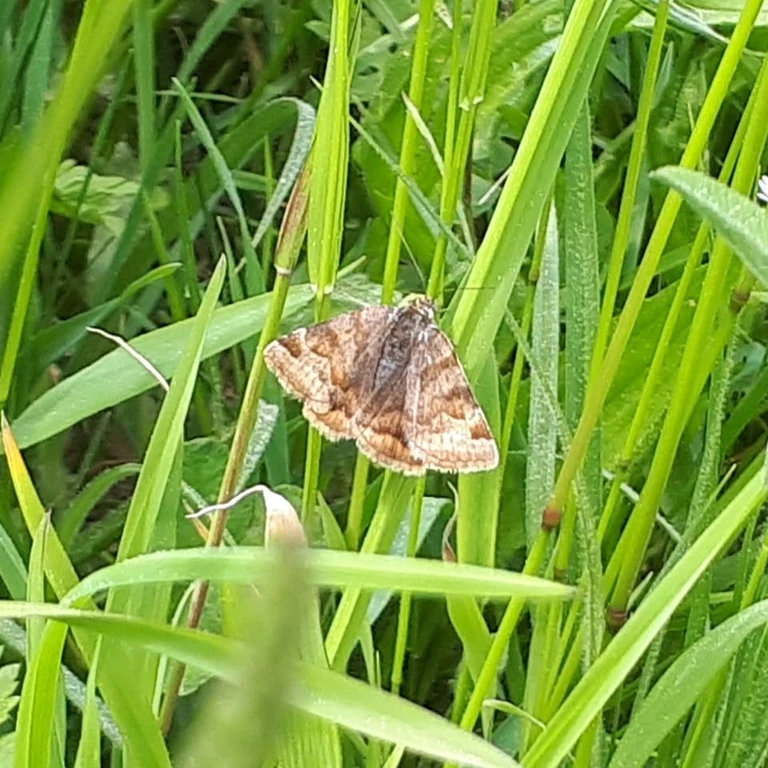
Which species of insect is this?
Euclidia glyphica
